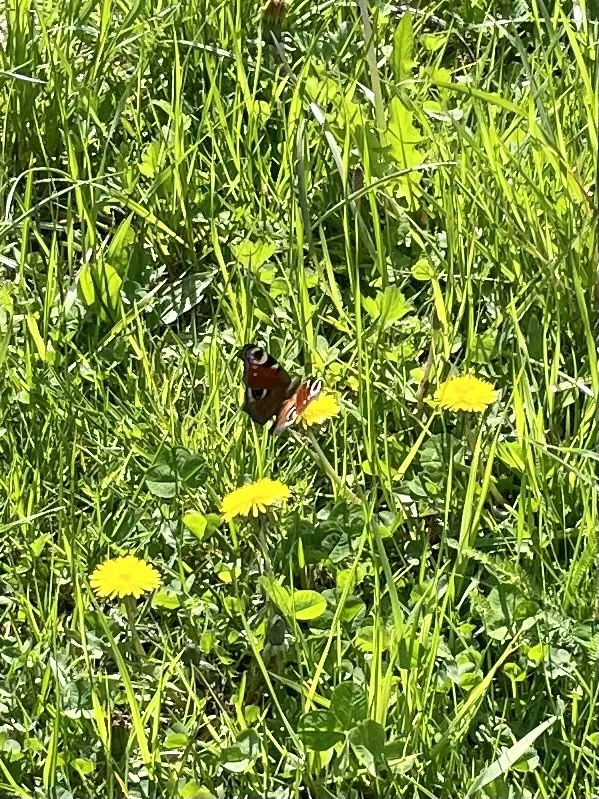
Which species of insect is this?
Aglais io
